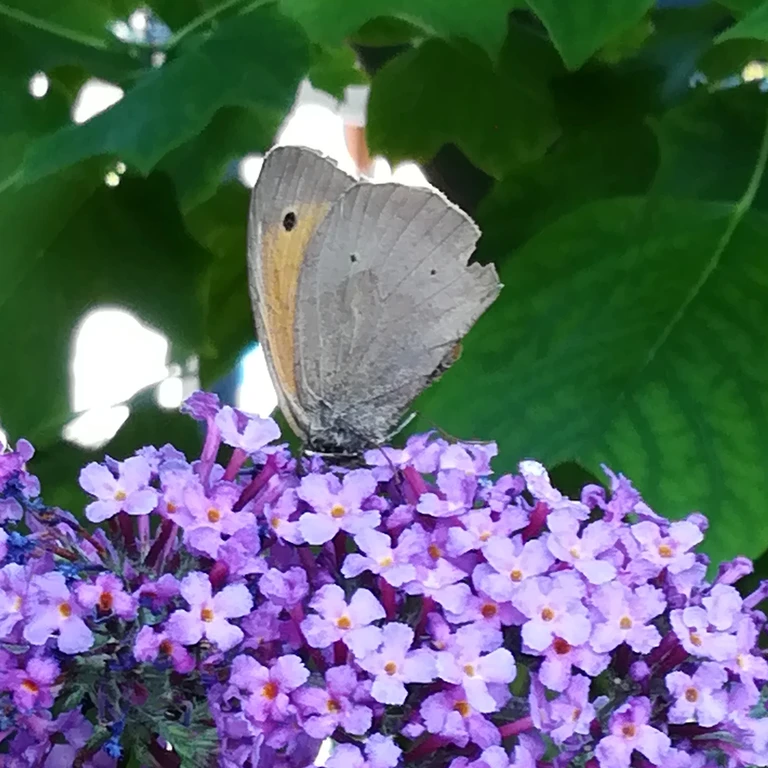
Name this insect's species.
Maniola jurtina
